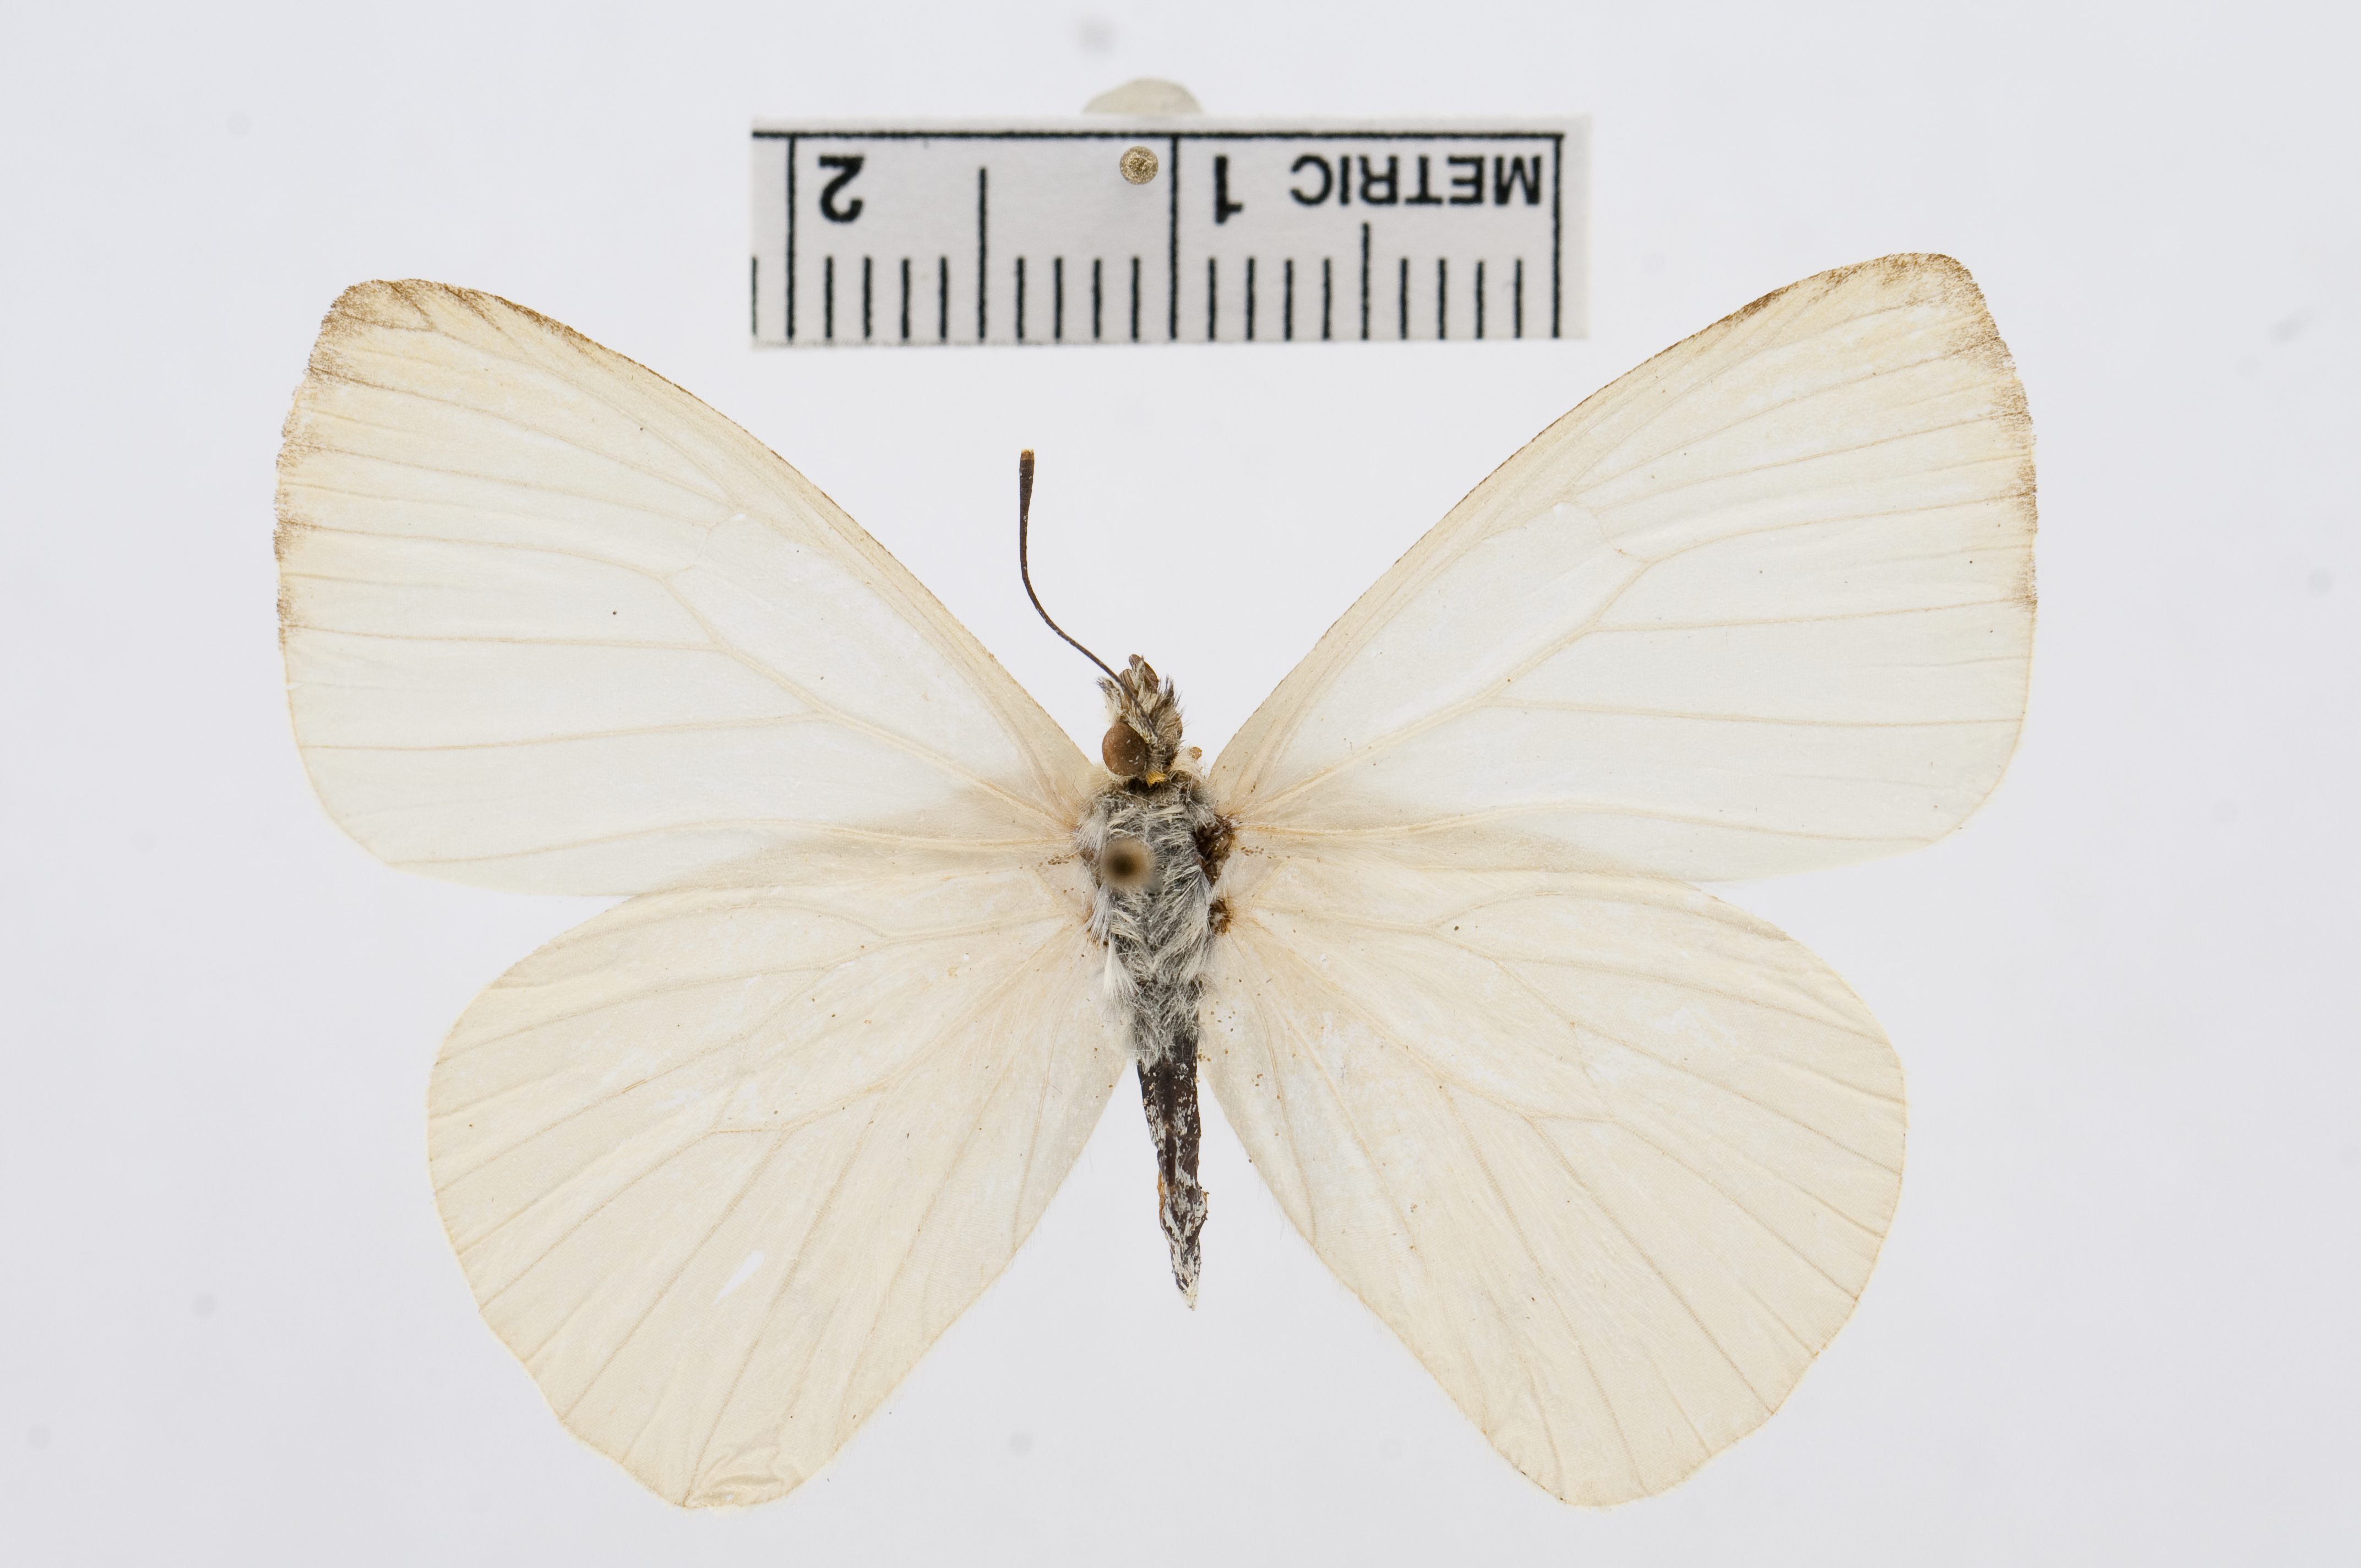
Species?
Hesperocharis anguitia
